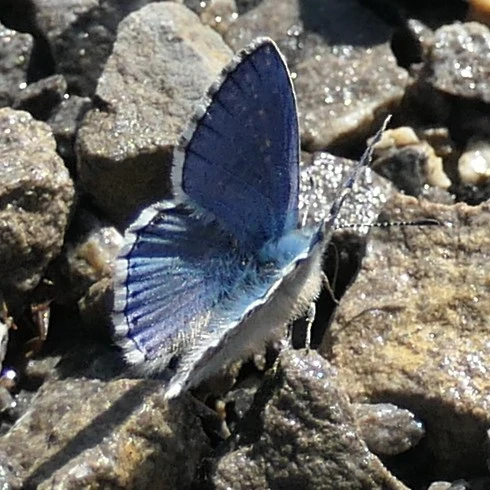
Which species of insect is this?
Lysandra bellargus
